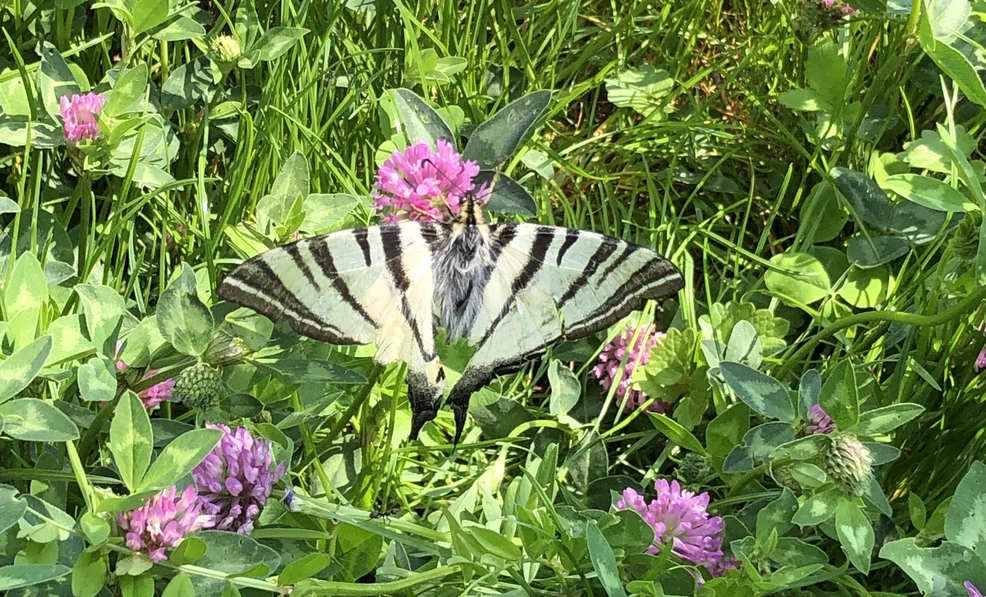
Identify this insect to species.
Iphiclides podalirius
